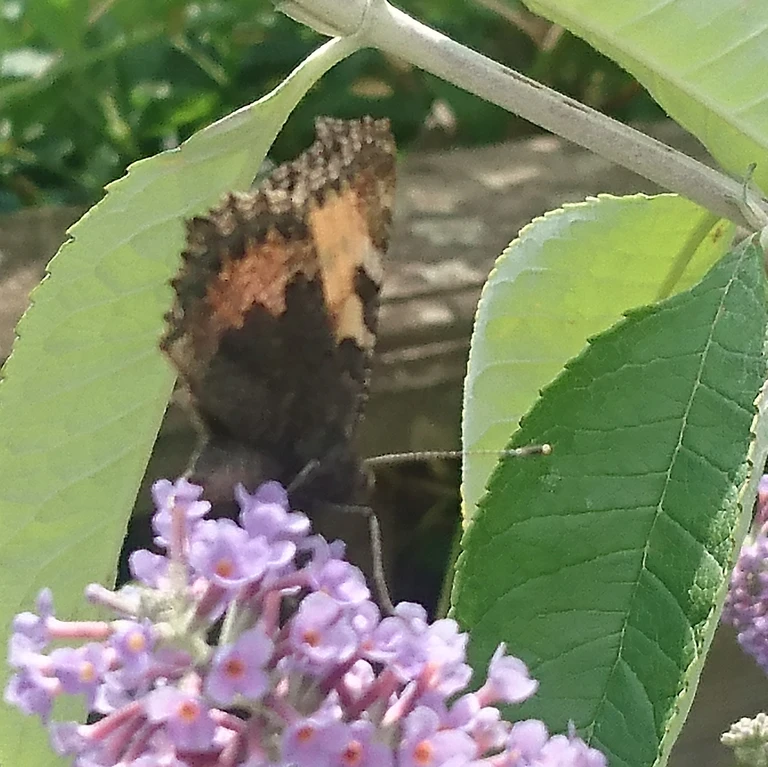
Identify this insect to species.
Aglais urticae
